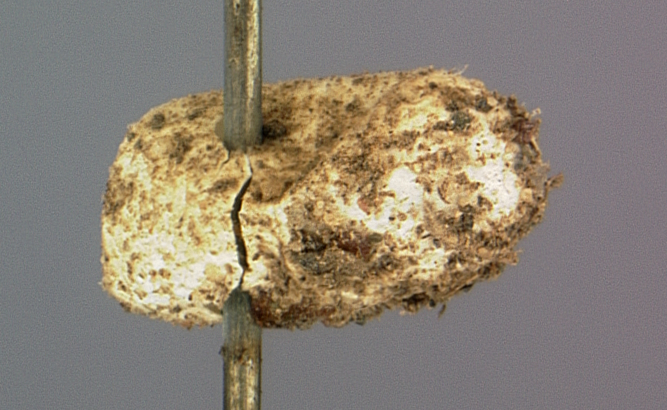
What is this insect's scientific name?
Acordulecera quercus
